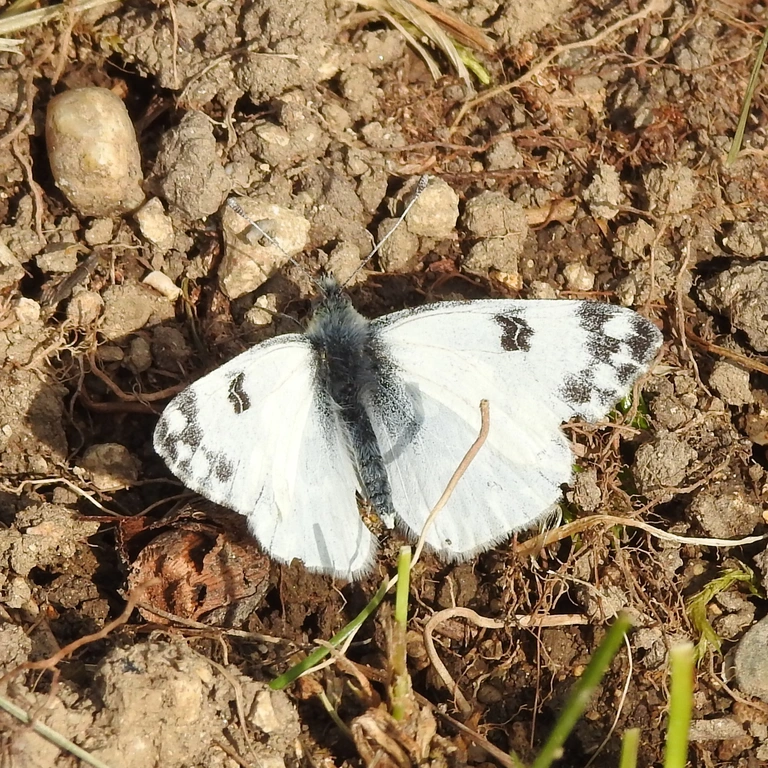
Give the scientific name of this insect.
Pontia edusa
